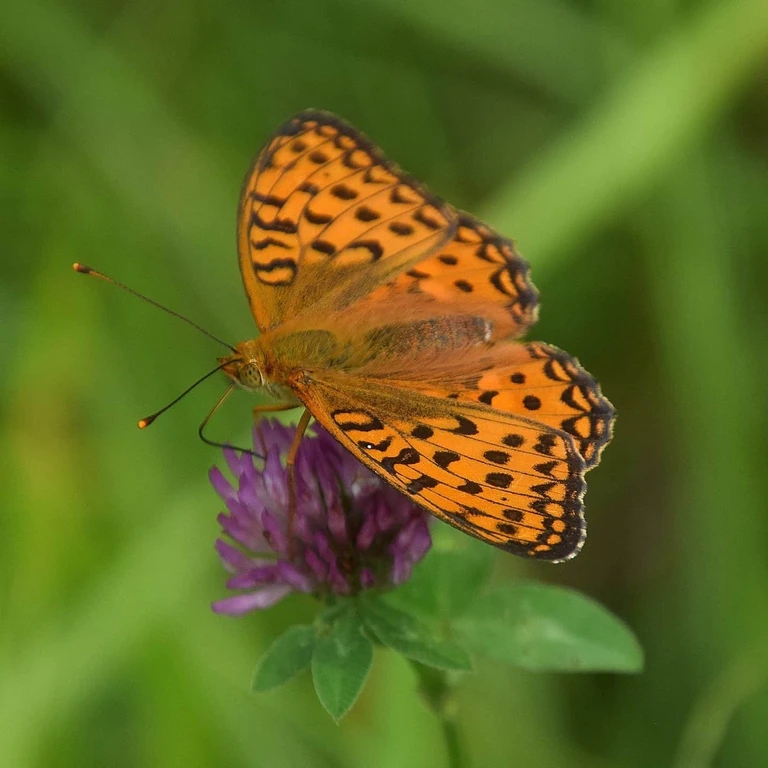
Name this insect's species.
Fabriciana adippe
